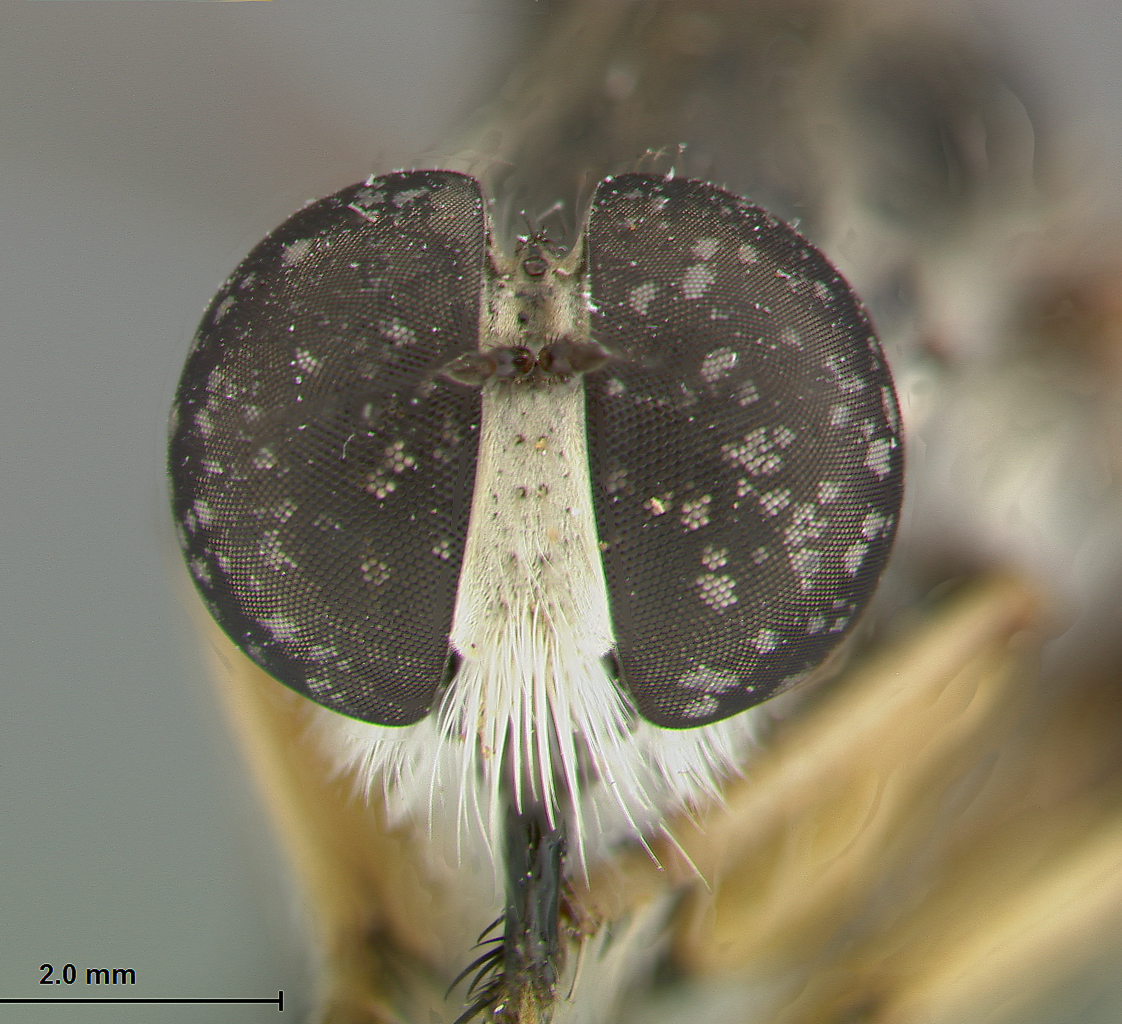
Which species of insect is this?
Ommatius ouachitensis
